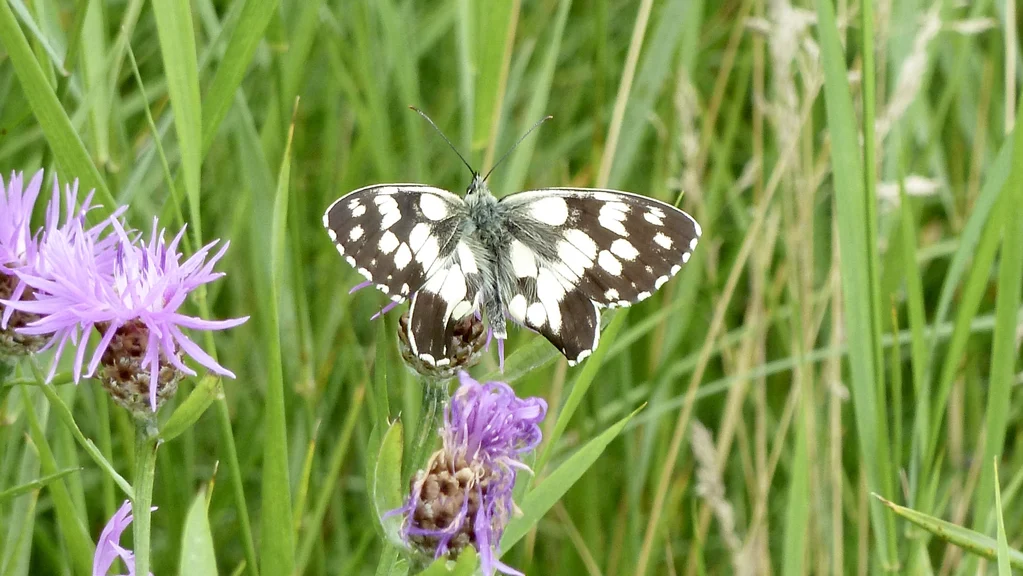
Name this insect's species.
Melanargia galathea
